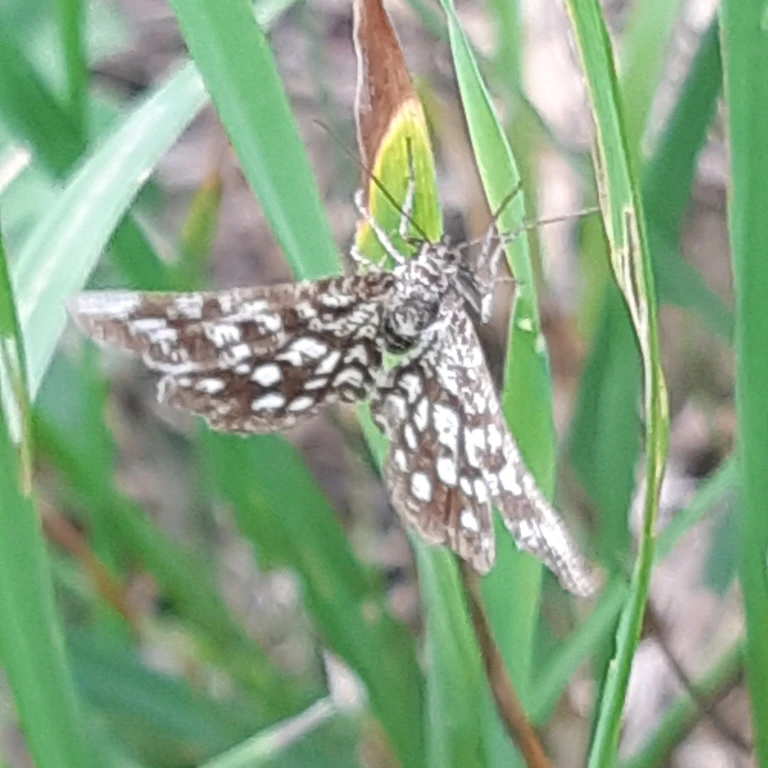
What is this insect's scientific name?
Chiasmia clathrata
